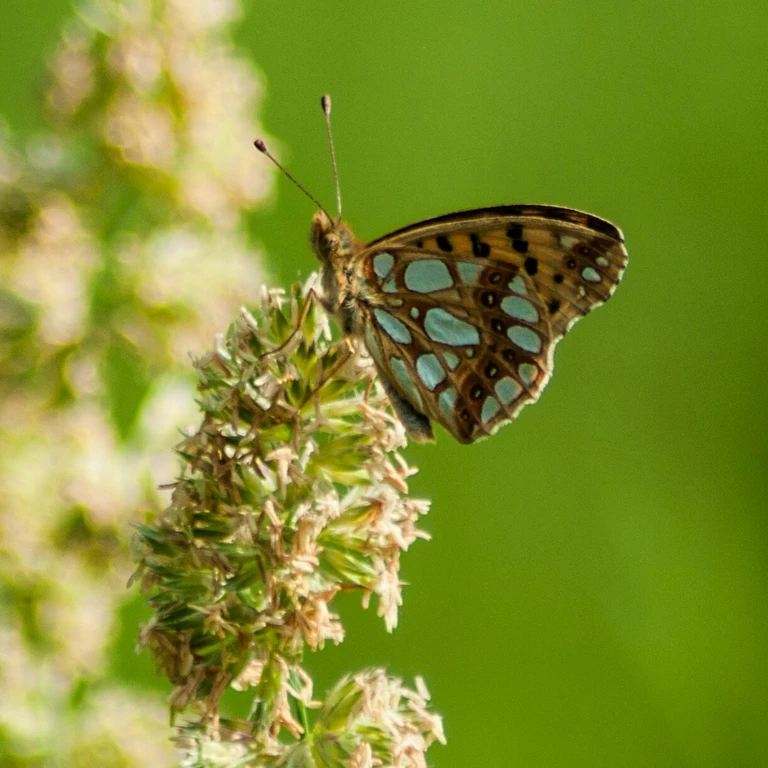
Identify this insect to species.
Issoria lathonia
